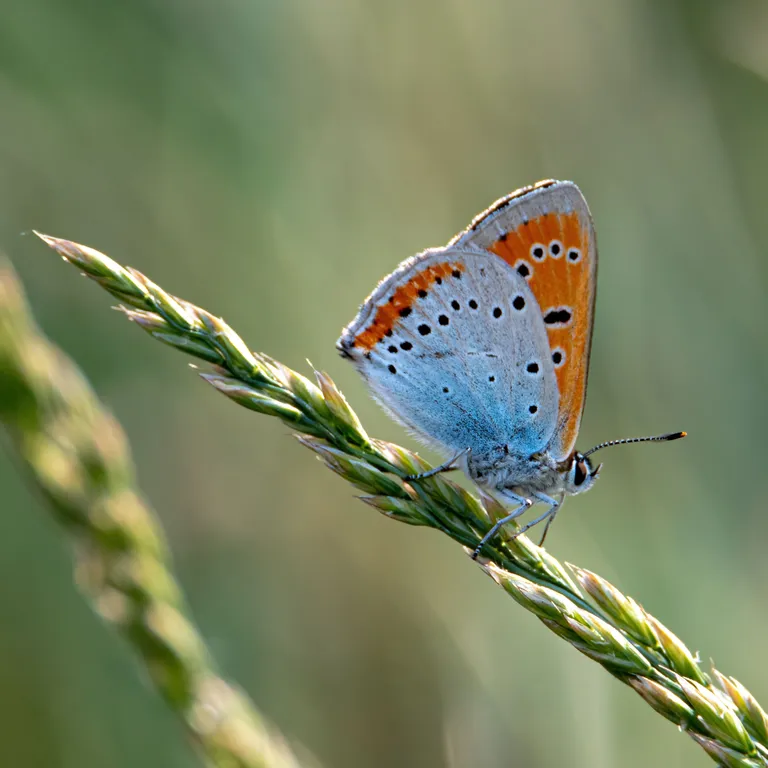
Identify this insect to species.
Lycaena dispar
